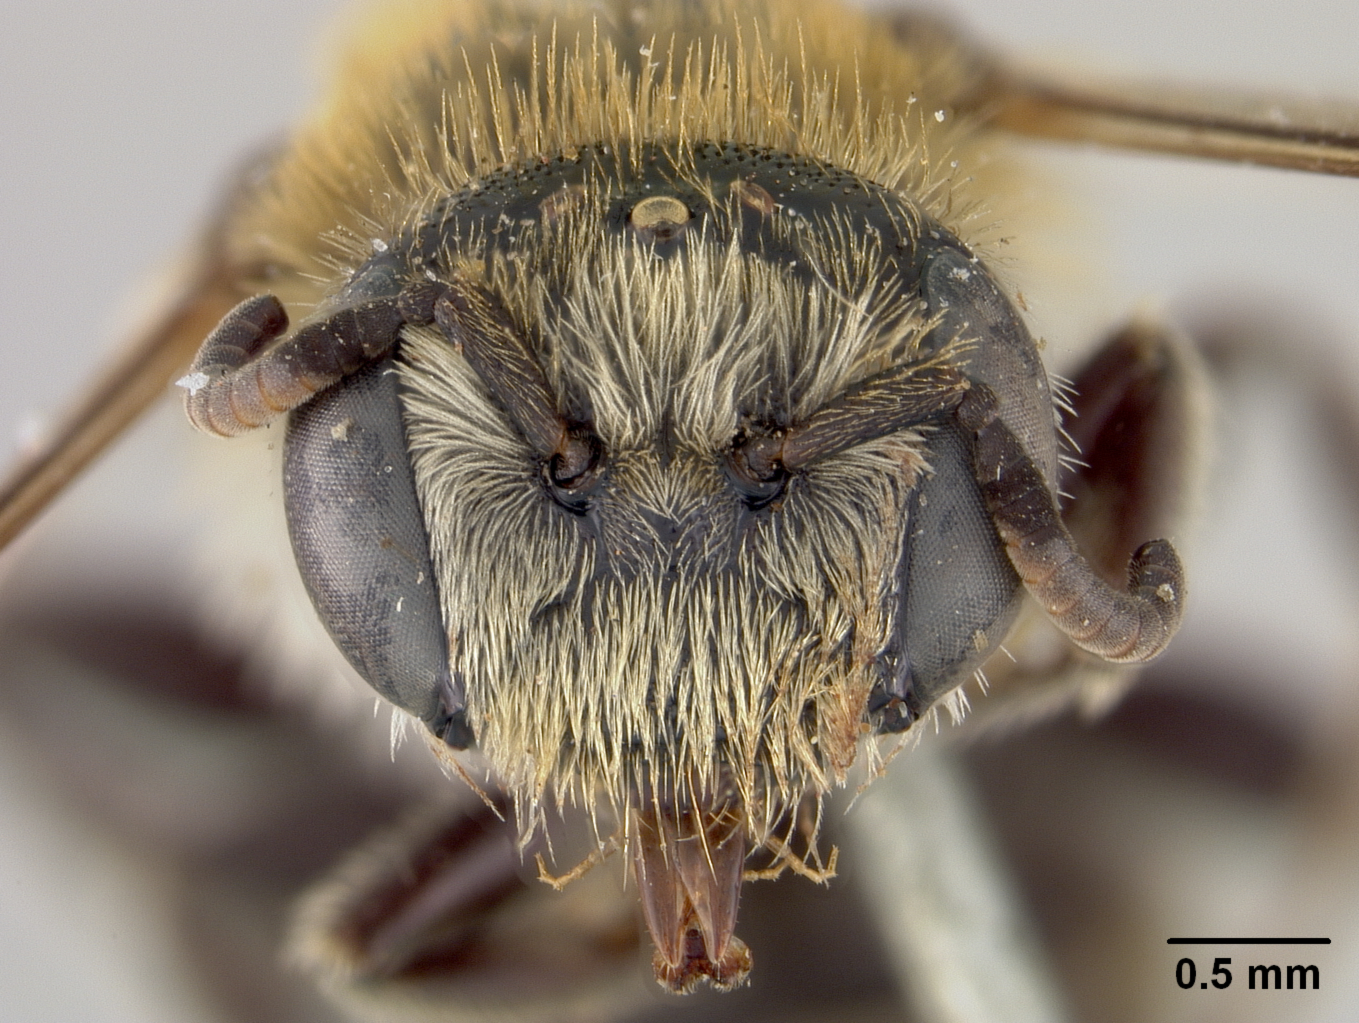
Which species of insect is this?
Pasiphae chrysostoma
